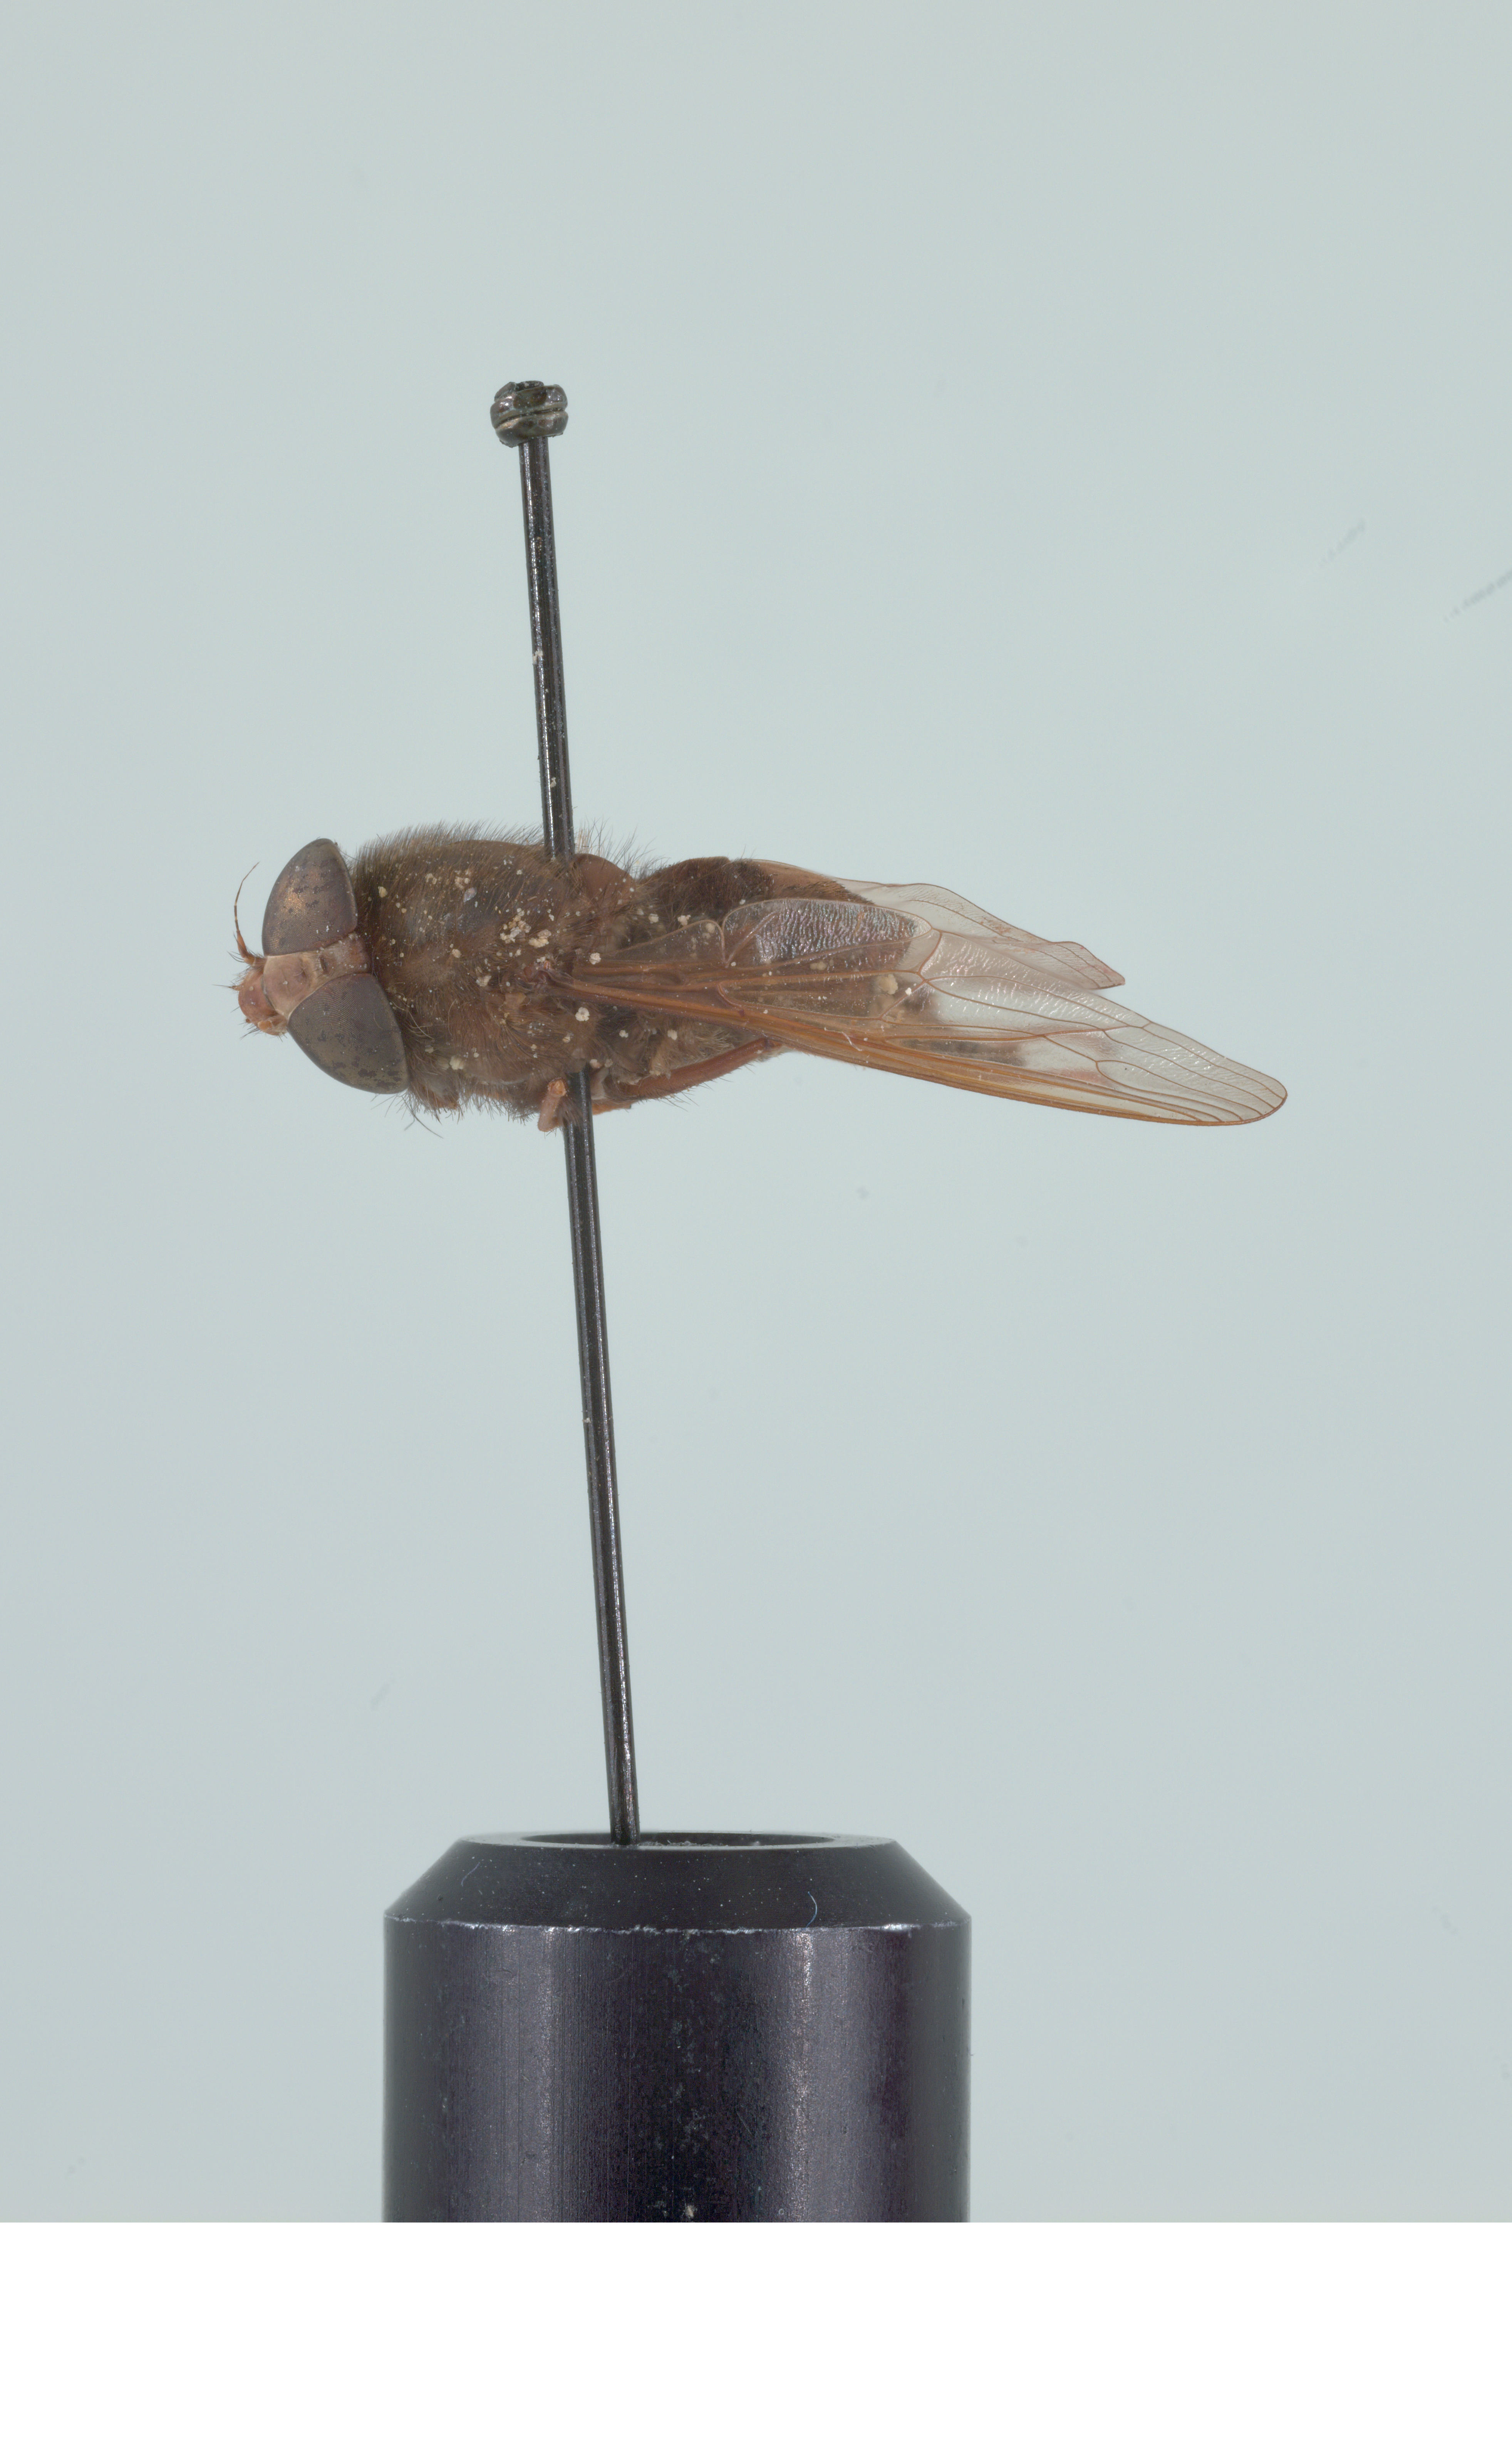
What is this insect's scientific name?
Prosoeca fusca
